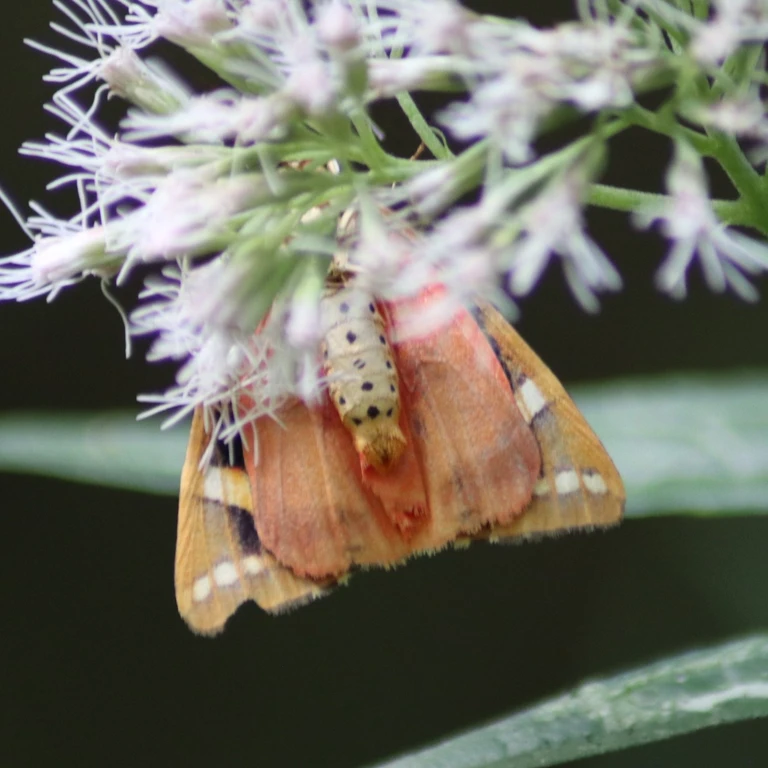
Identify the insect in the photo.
Euplagia quadripunctaria
